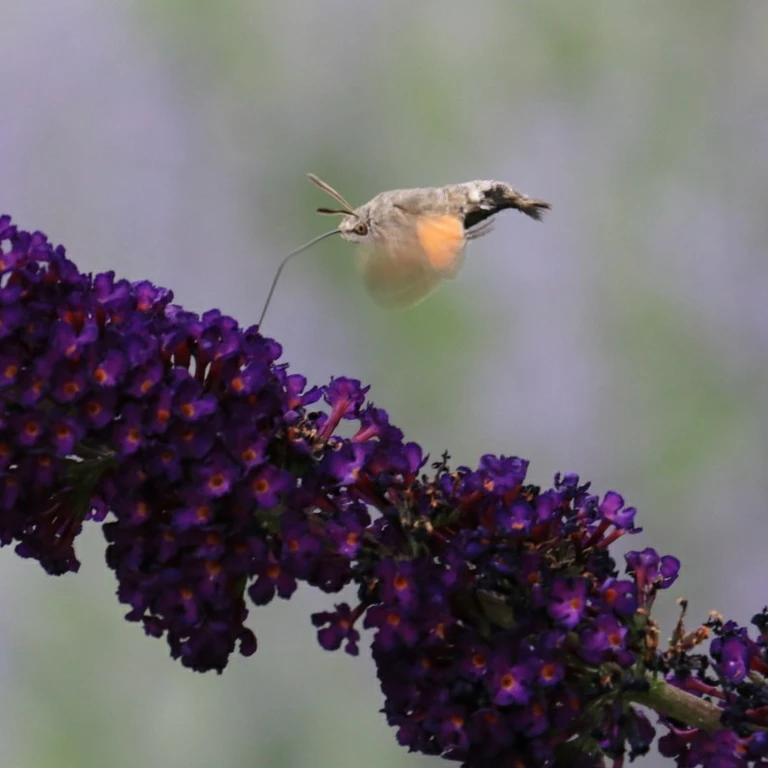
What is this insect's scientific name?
Macroglossum stellatarum
